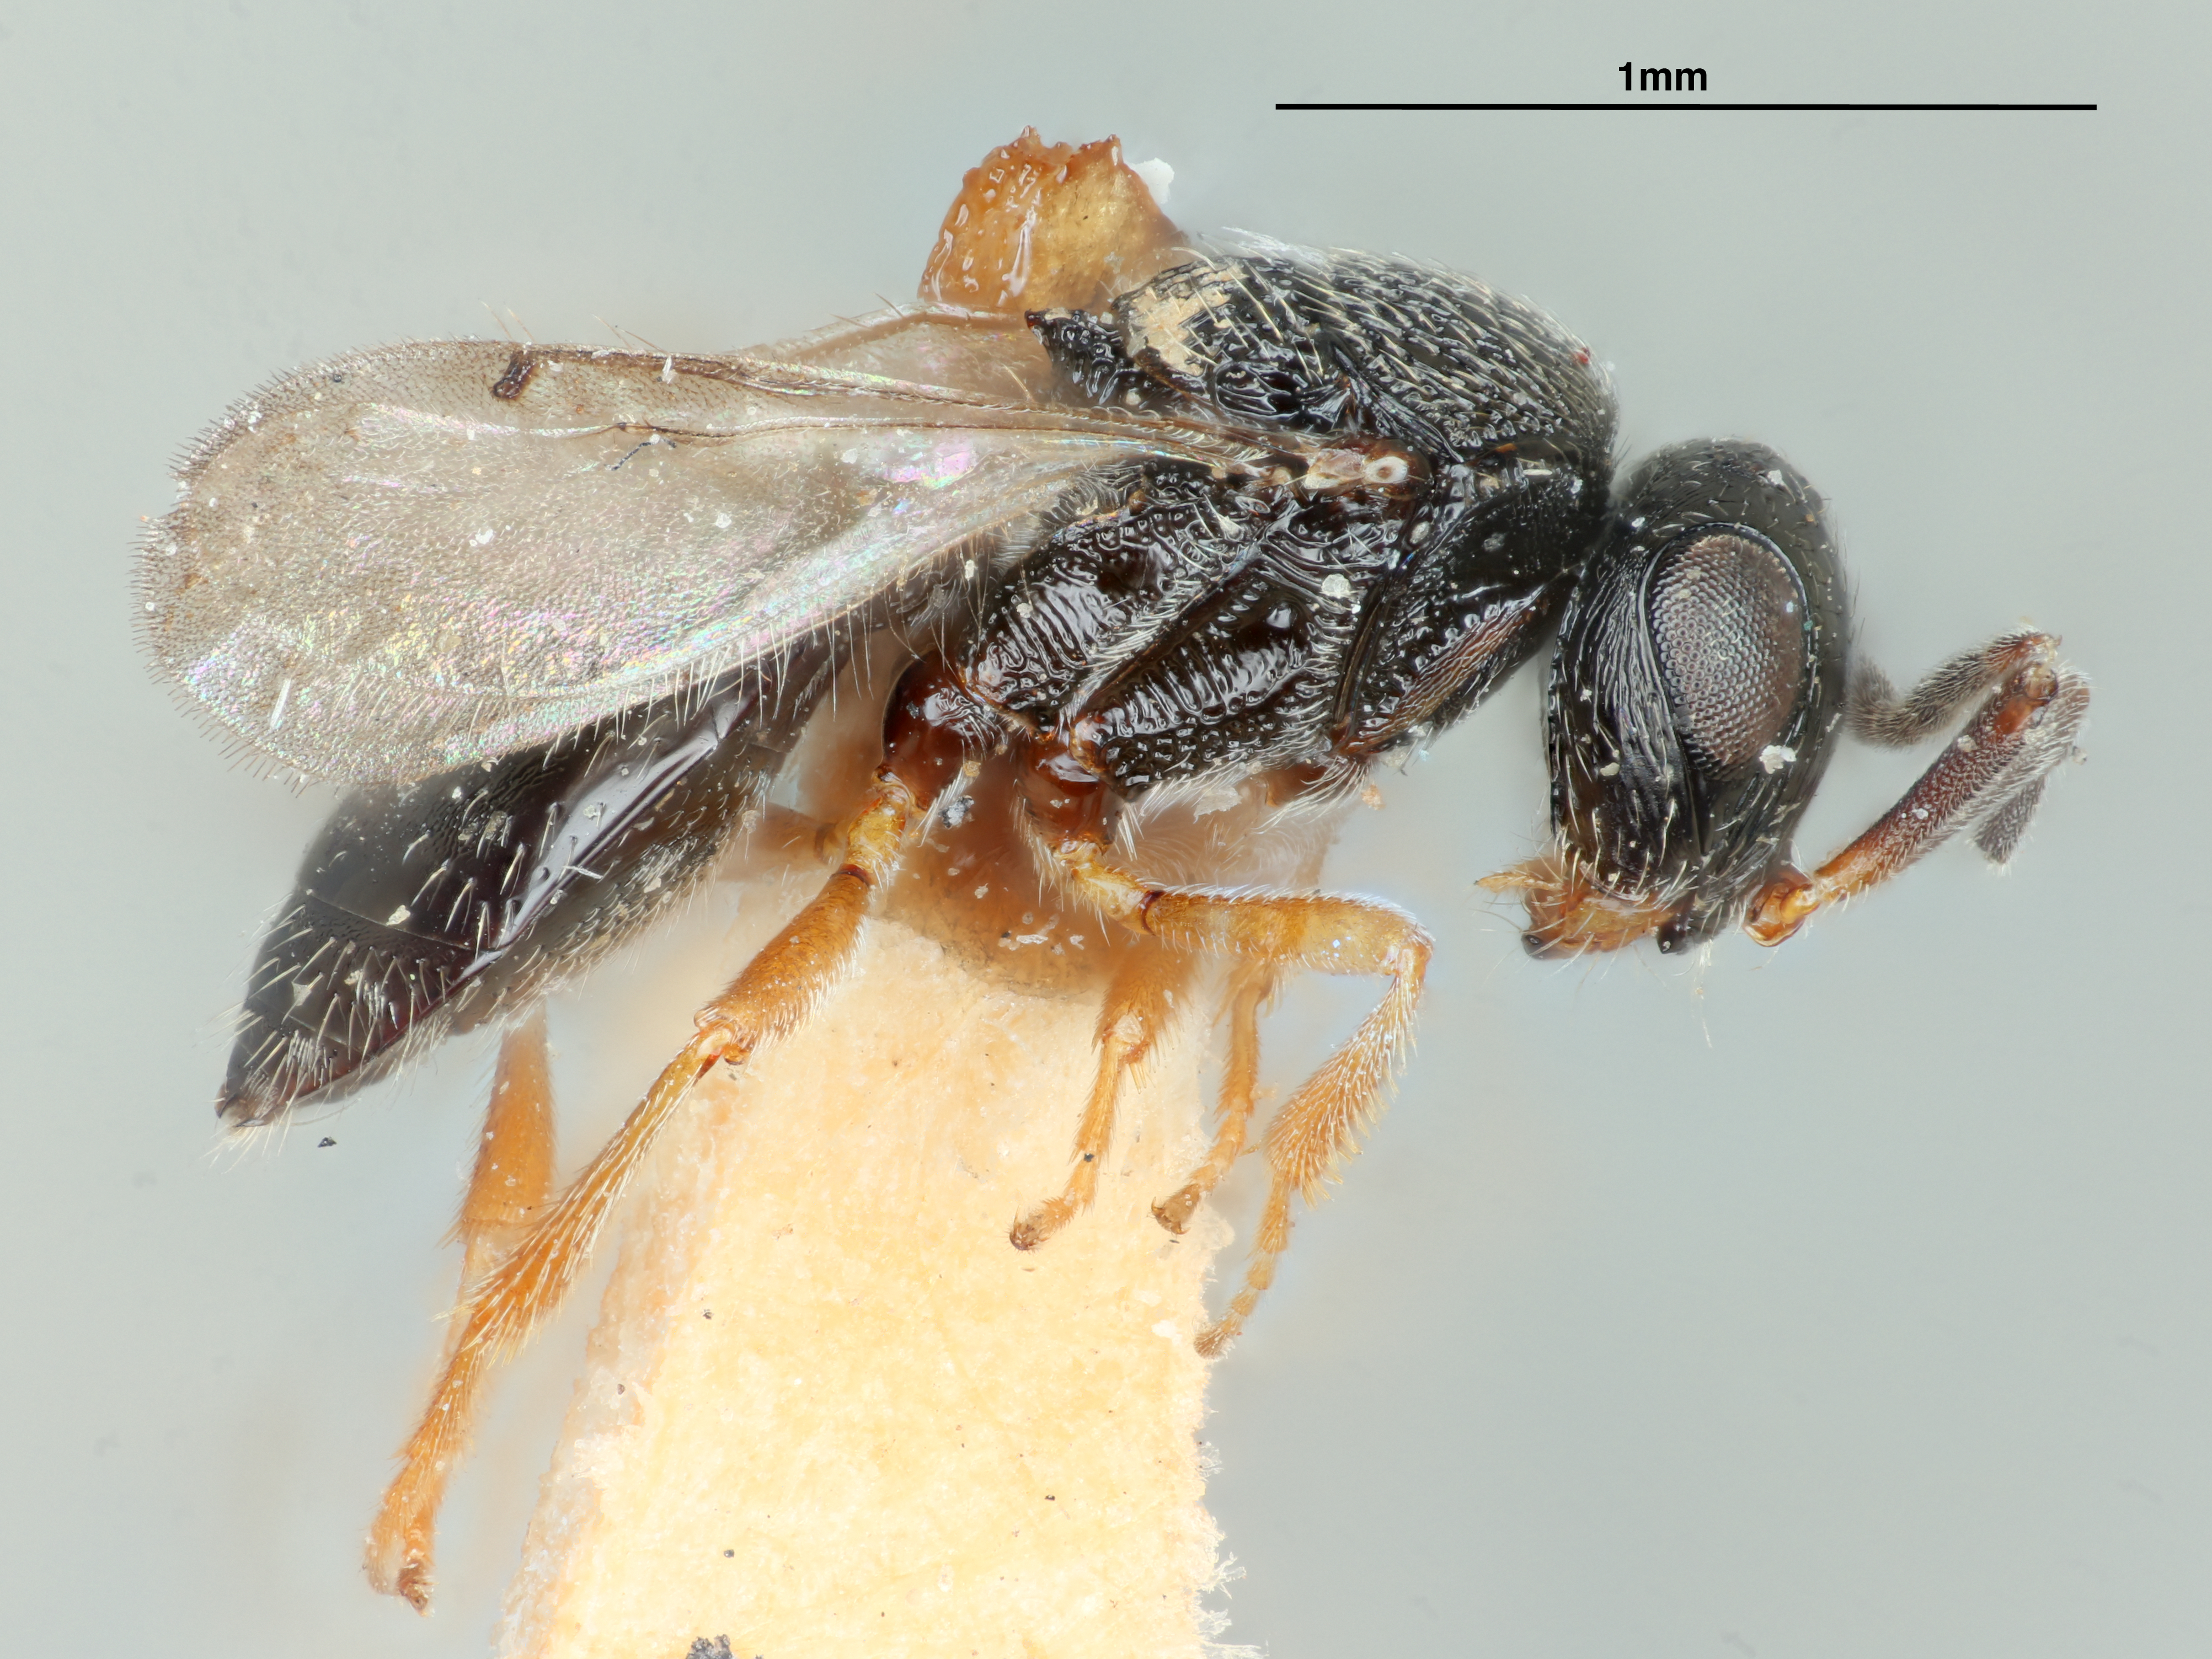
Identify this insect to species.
Trimorus striopunctatus
